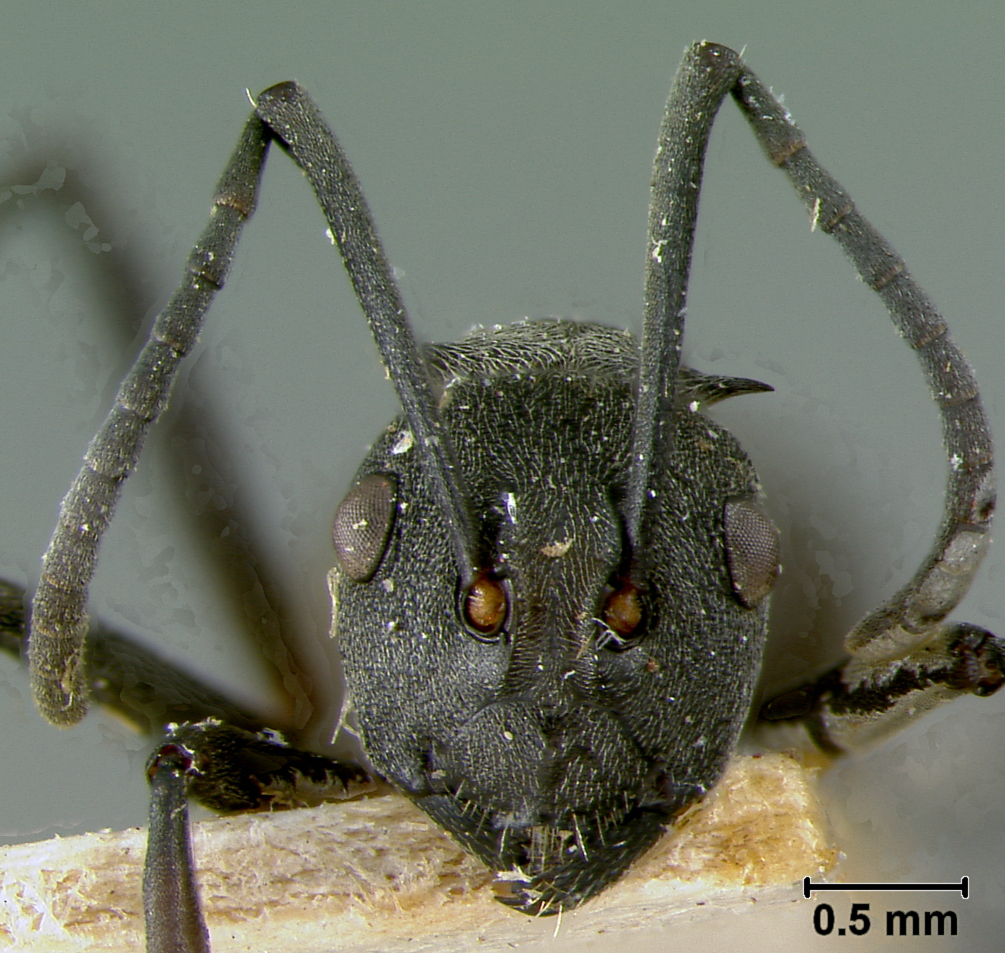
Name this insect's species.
Polyrhachis dives
